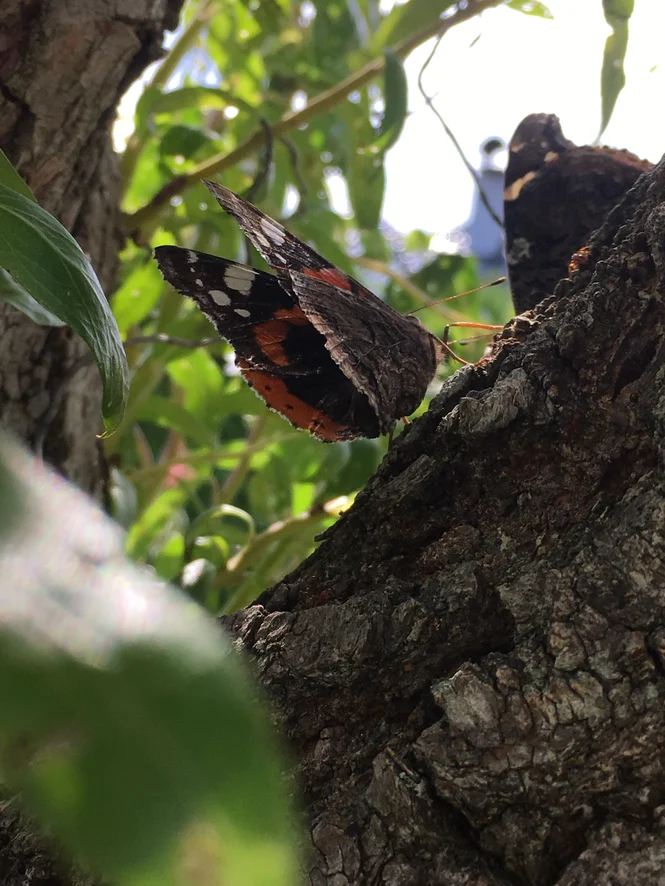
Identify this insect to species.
Vanessa atalanta
